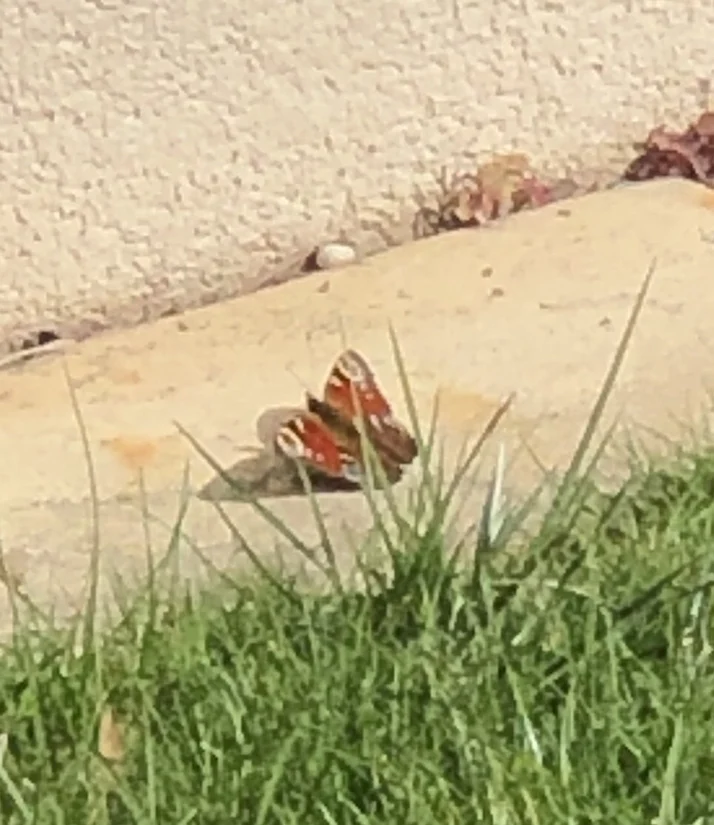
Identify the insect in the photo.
Aglais io
